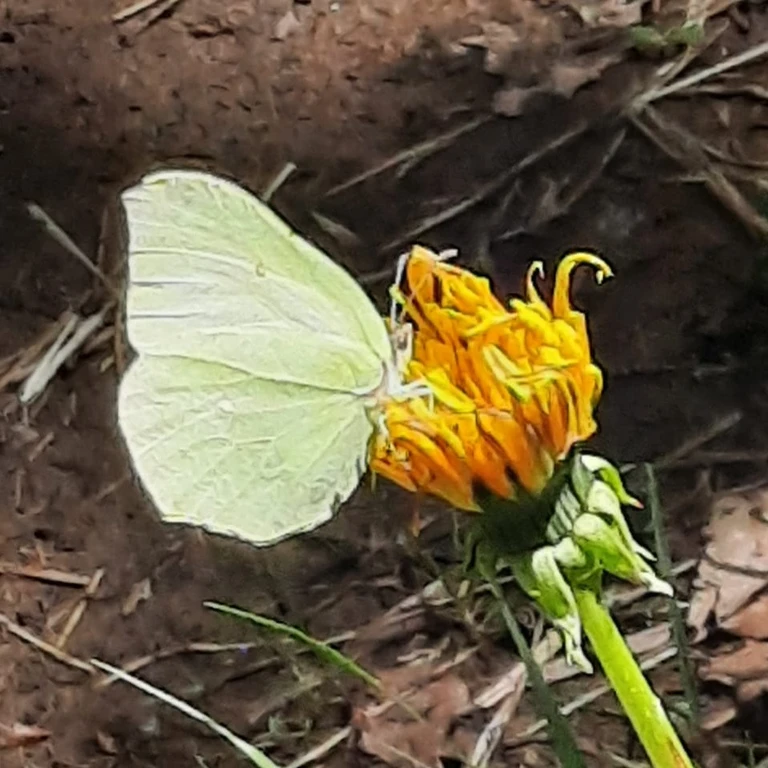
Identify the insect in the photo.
Gonepteryx rhamni
